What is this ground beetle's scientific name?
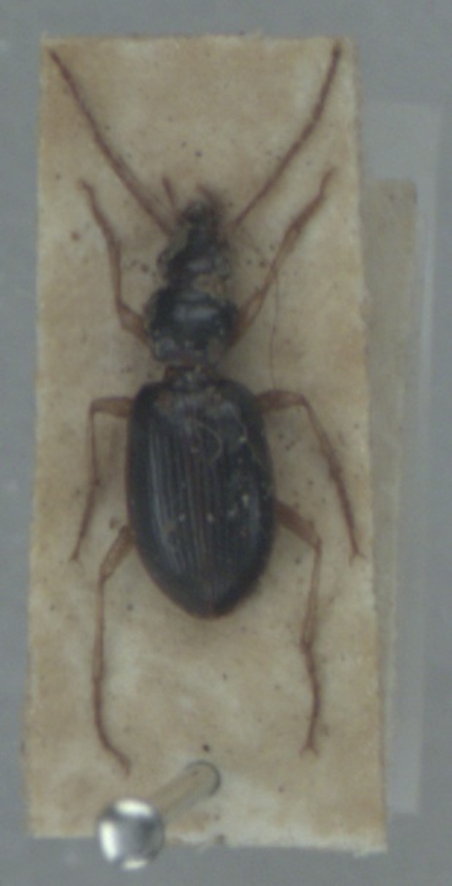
Paranchus albipes
